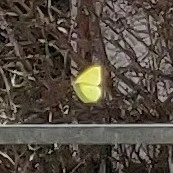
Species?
Gonepteryx rhamni
